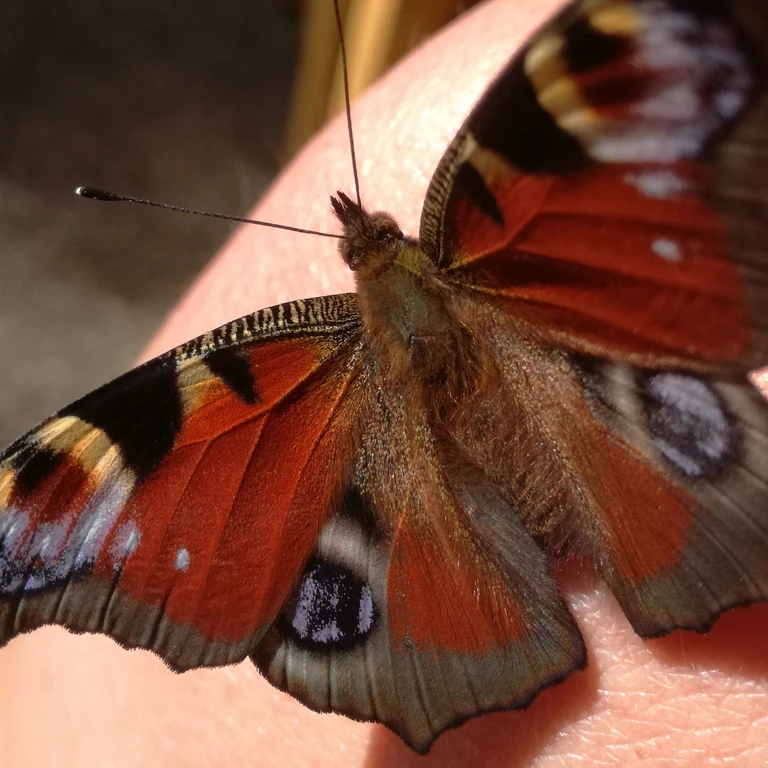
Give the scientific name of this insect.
Aglais io
